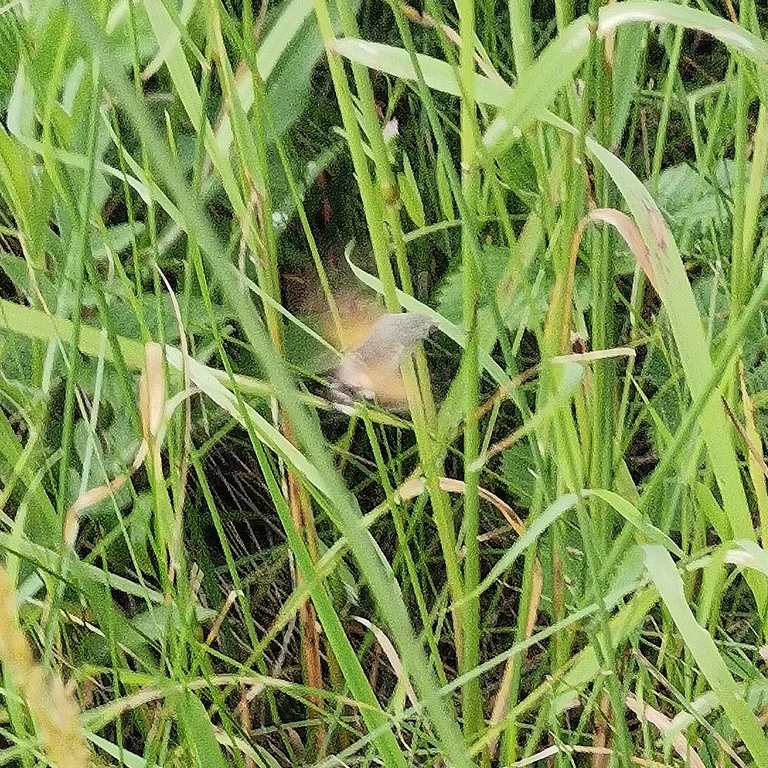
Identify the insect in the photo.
Macroglossum stellatarum
